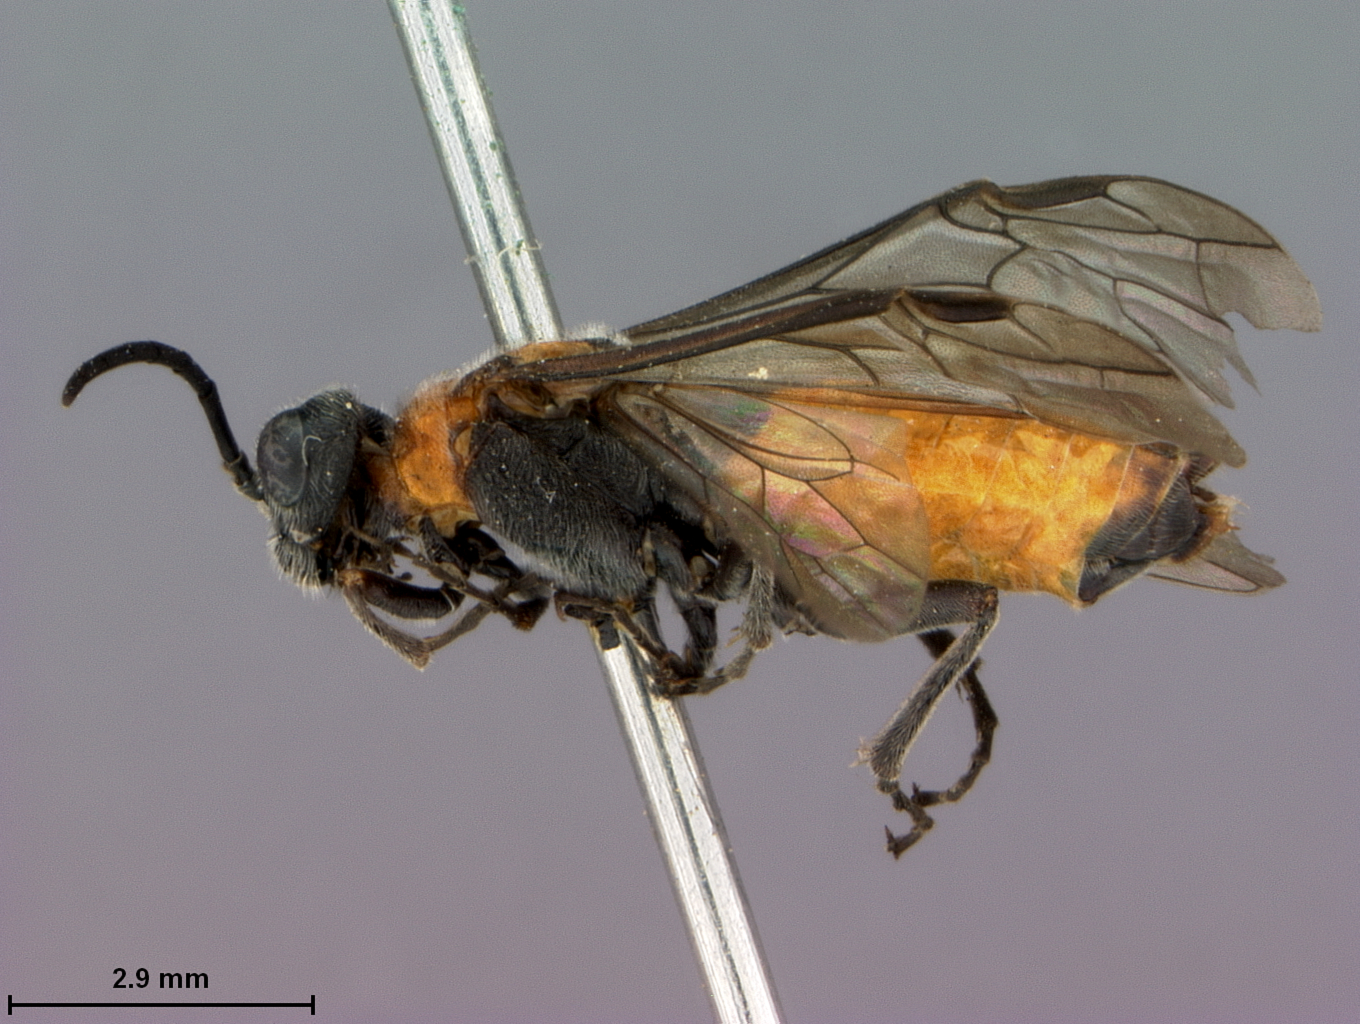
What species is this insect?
Dolerus simulans
